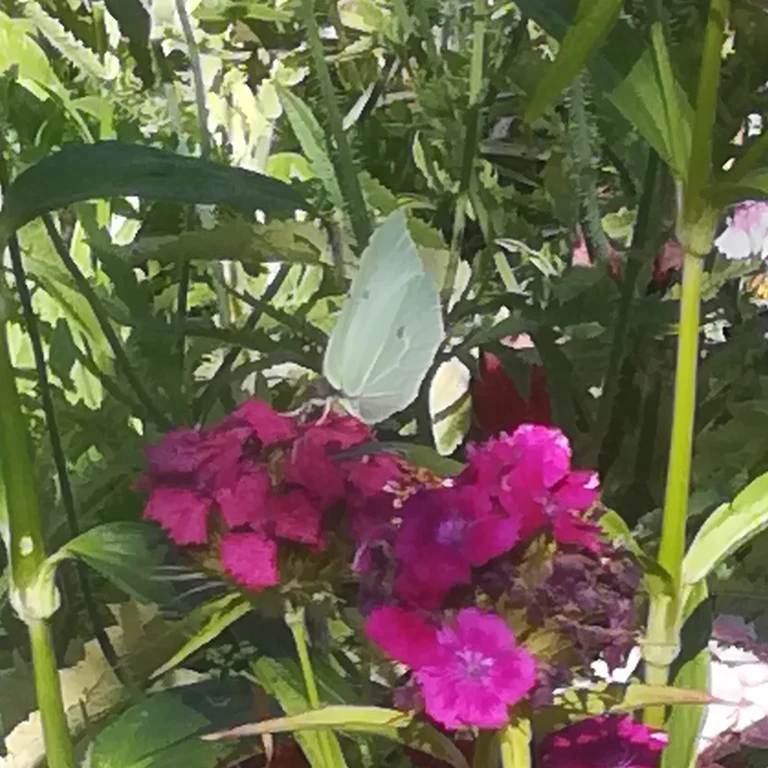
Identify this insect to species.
Gonepteryx rhamni
